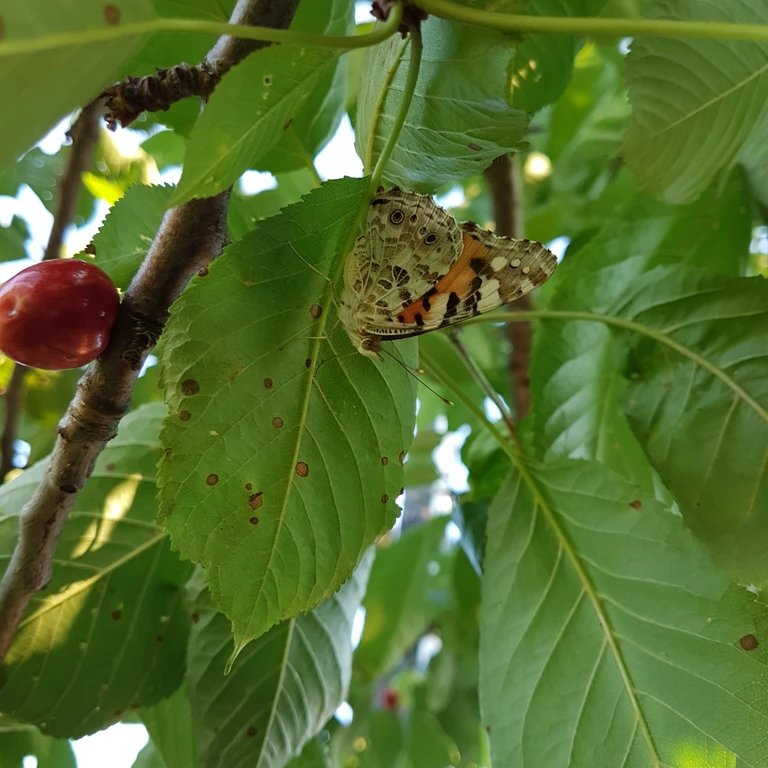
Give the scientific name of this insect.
Vanessa cardui
